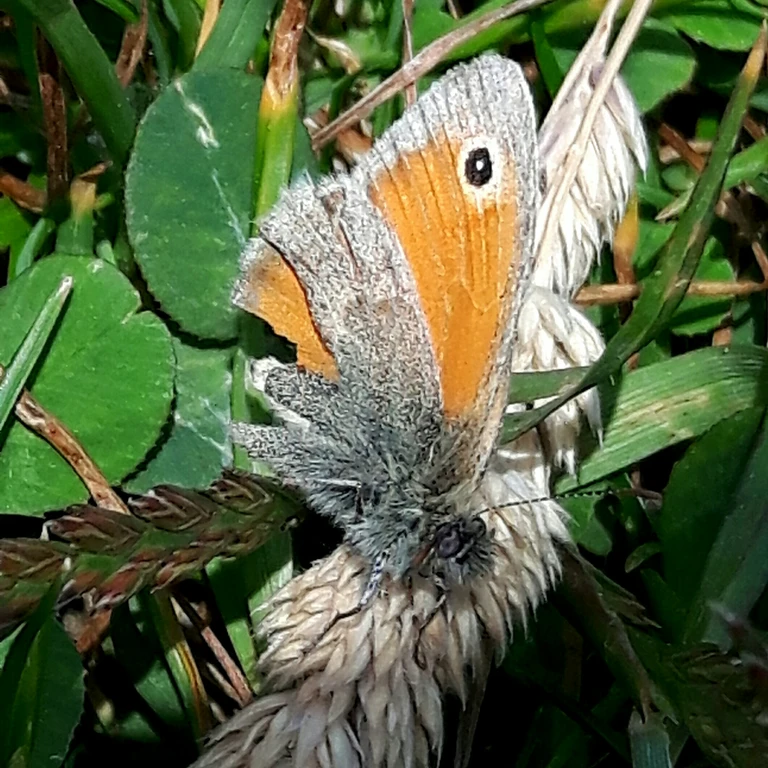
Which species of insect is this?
Coenonympha pamphilus
